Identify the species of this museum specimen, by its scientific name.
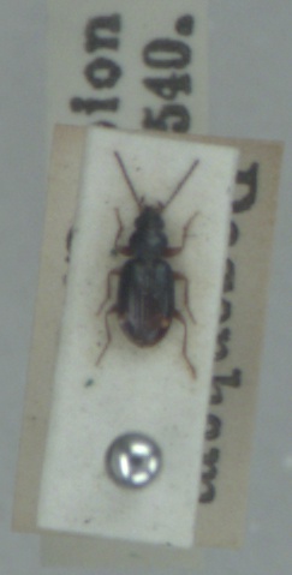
Bembidion assimile
